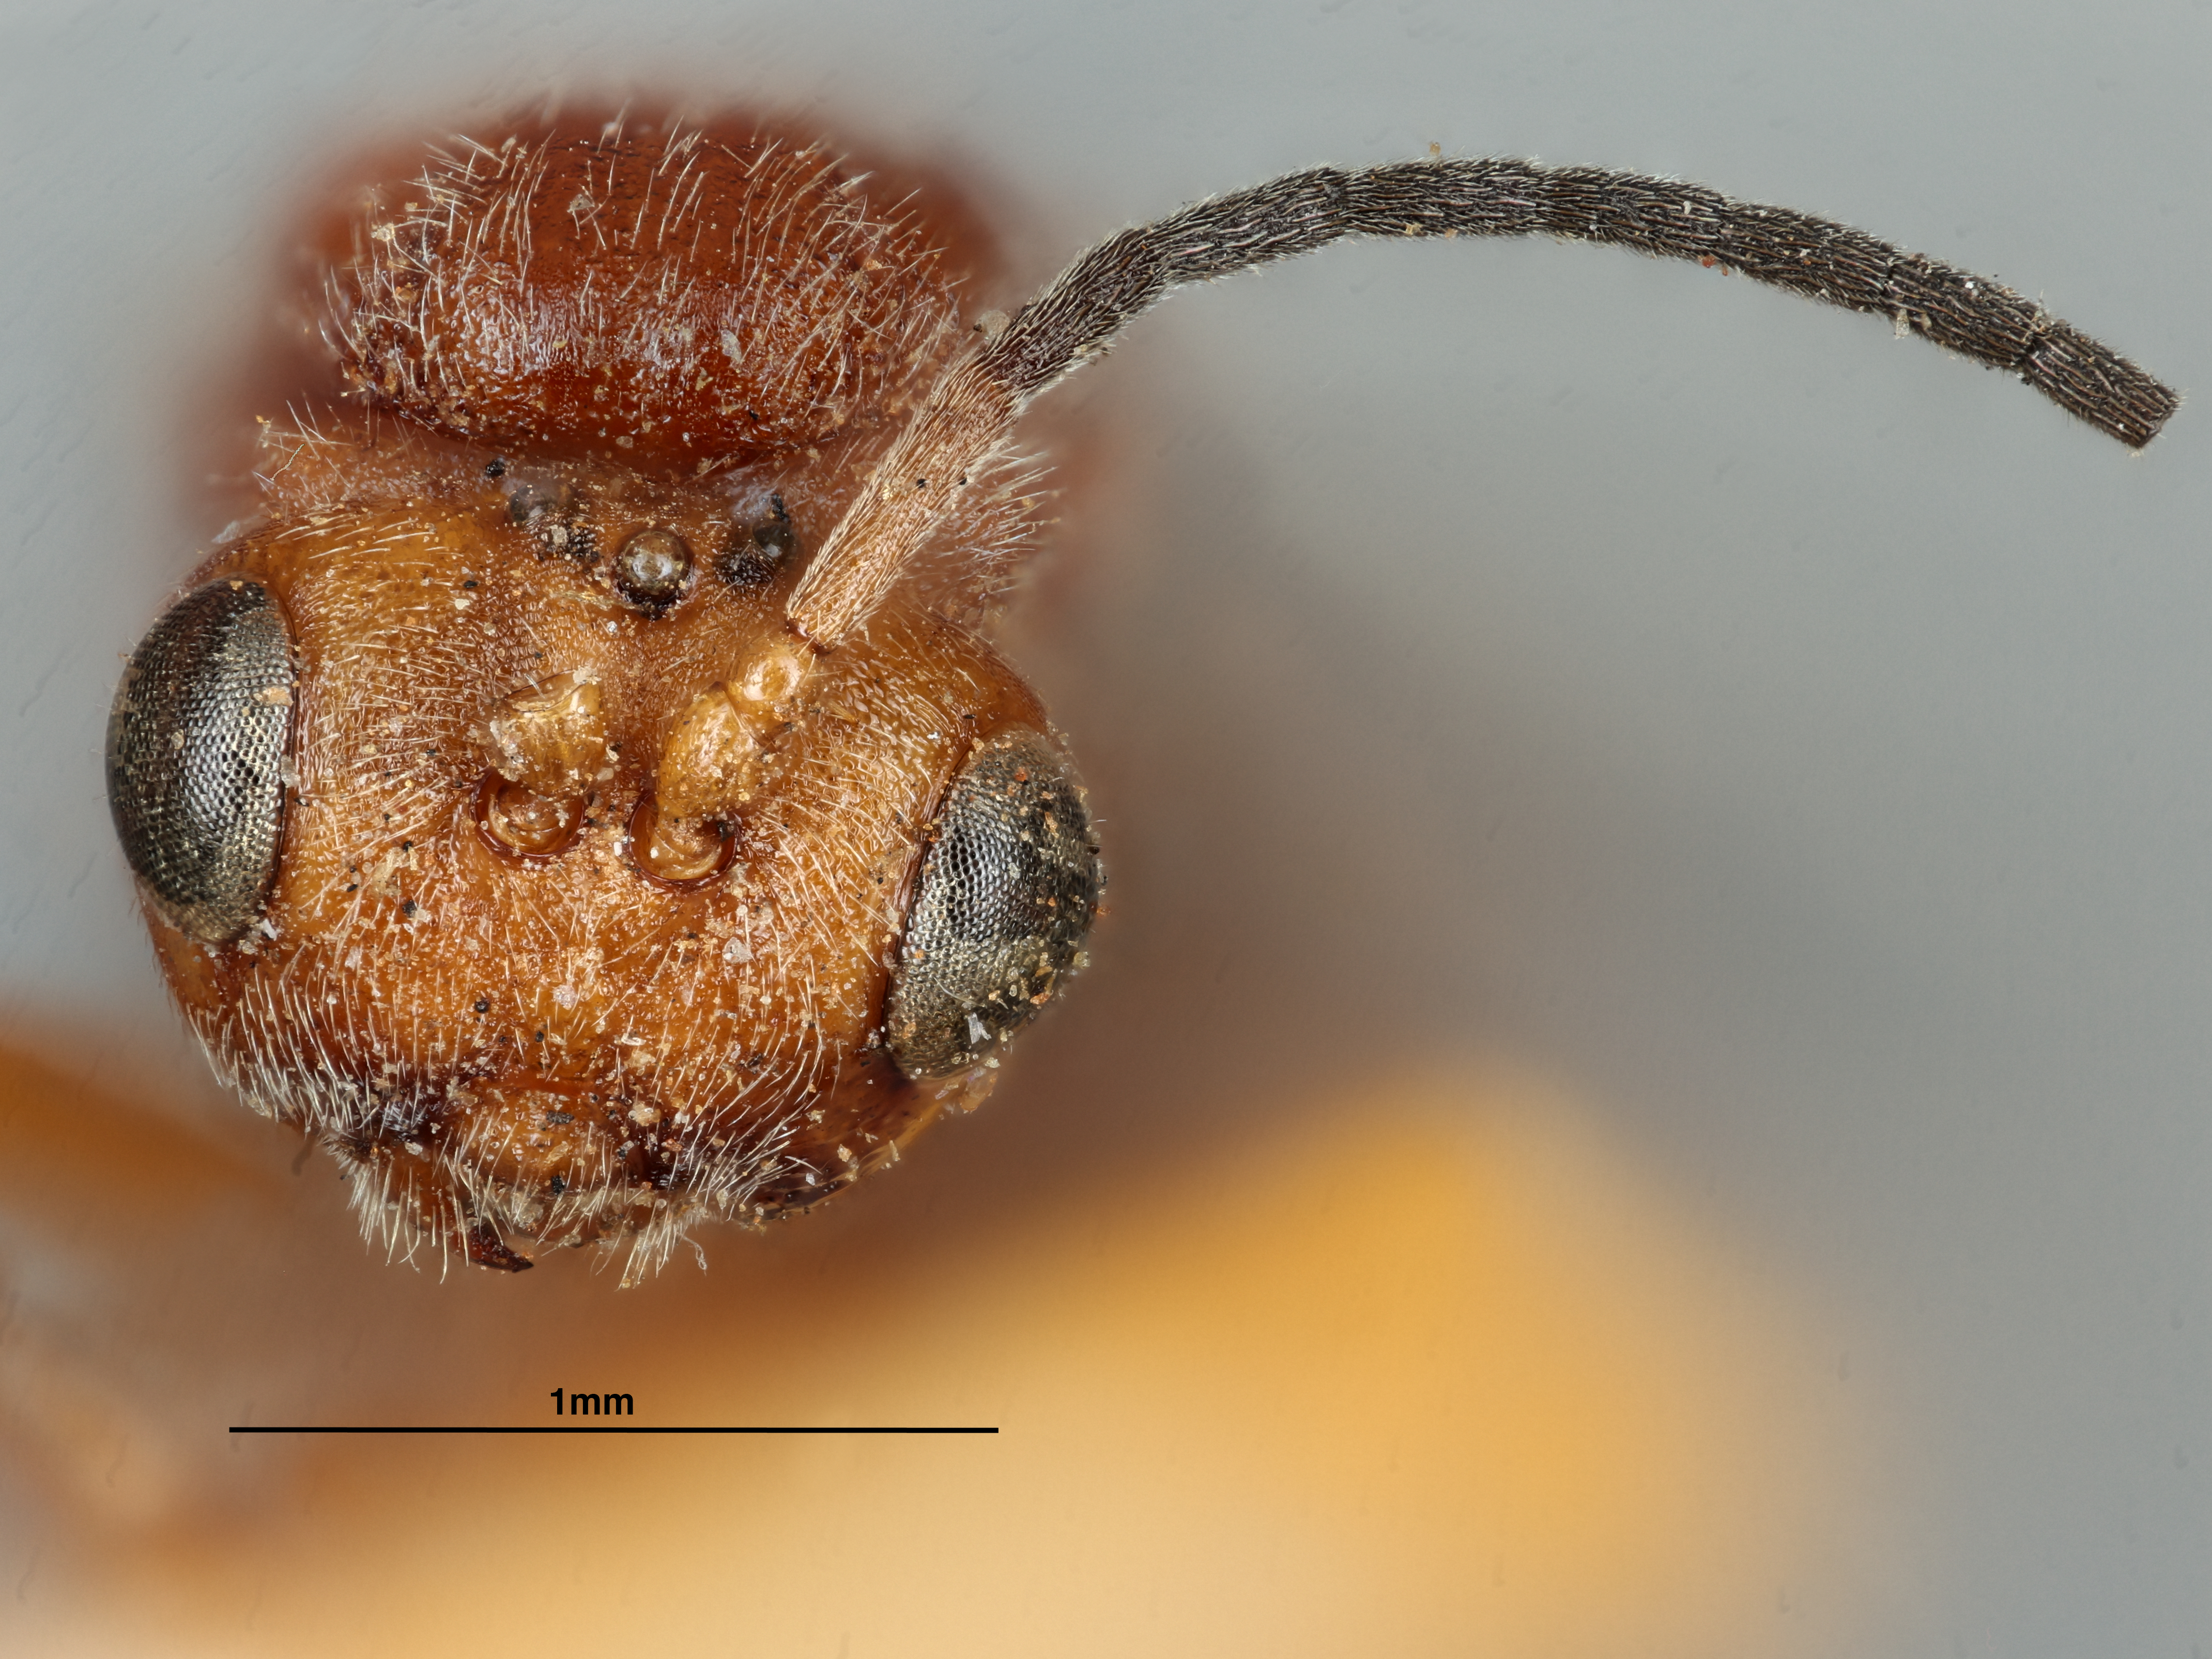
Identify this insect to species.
Rhodites multispinosa
